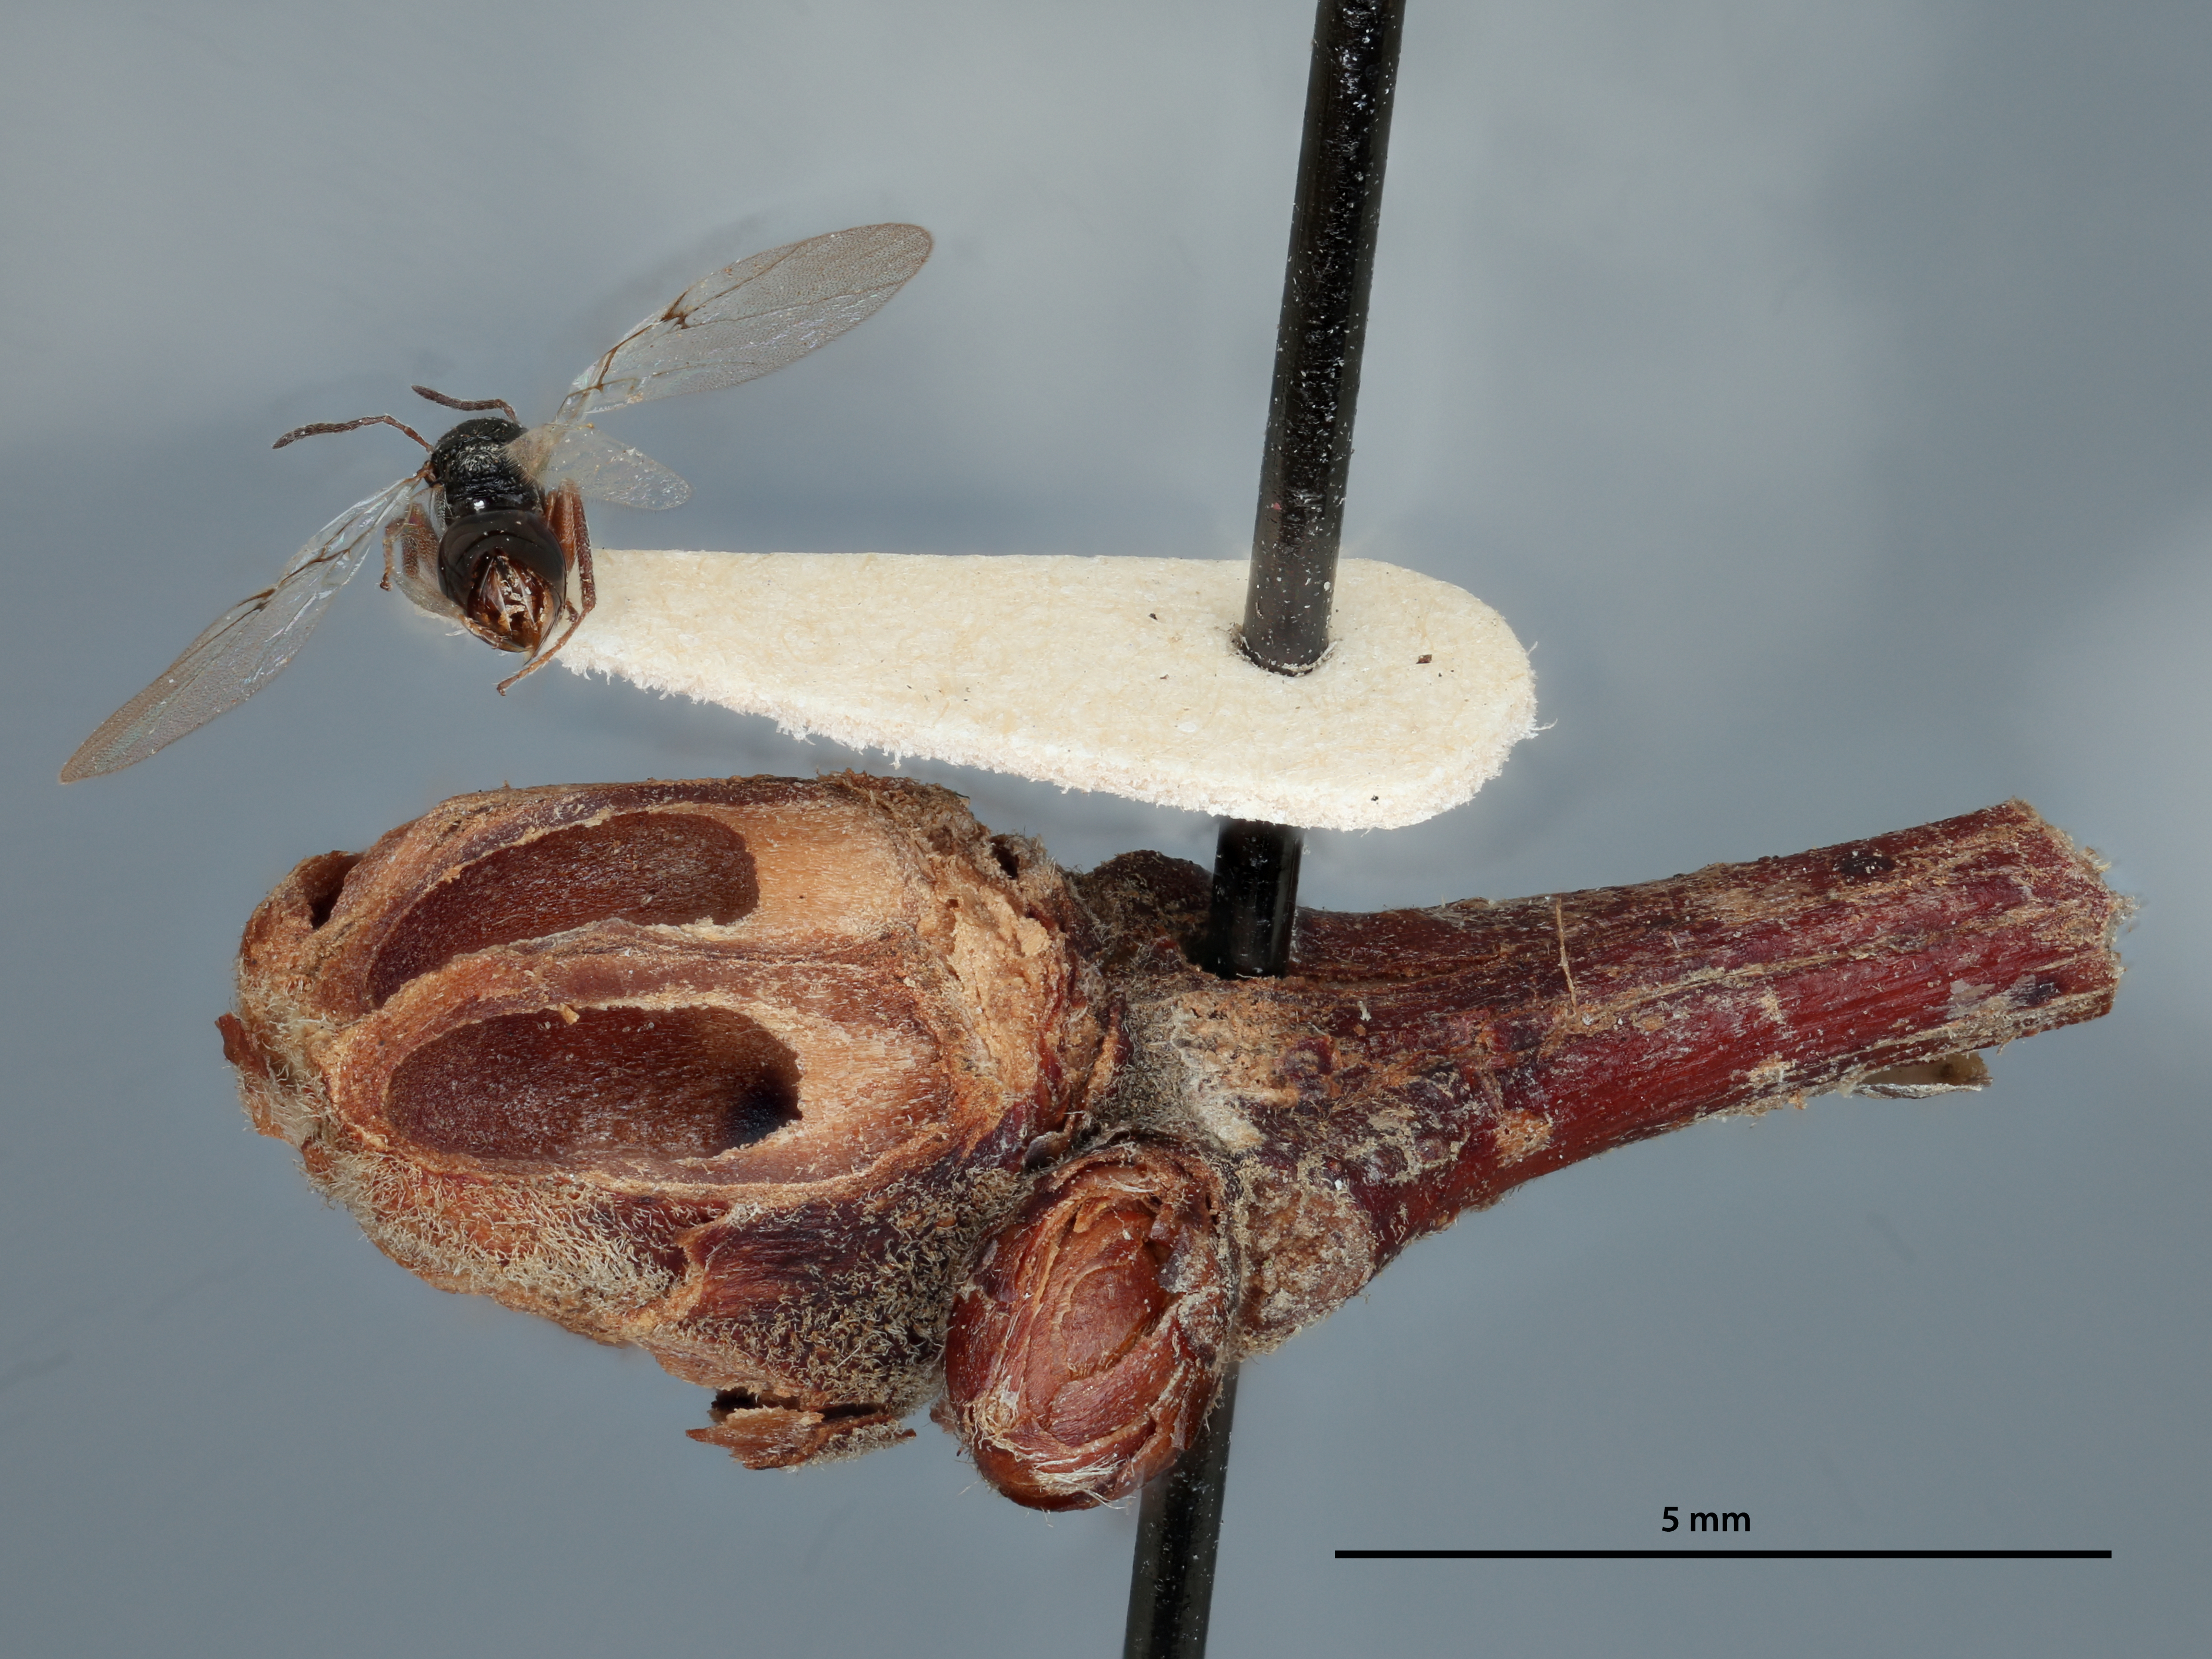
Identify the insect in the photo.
Andricus coortus
